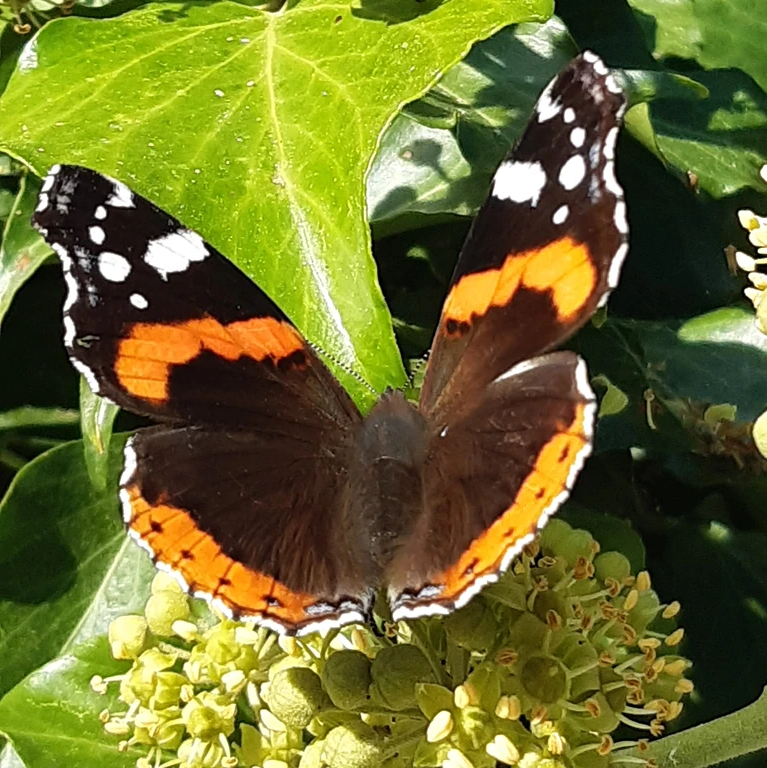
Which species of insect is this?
Vanessa atalanta
